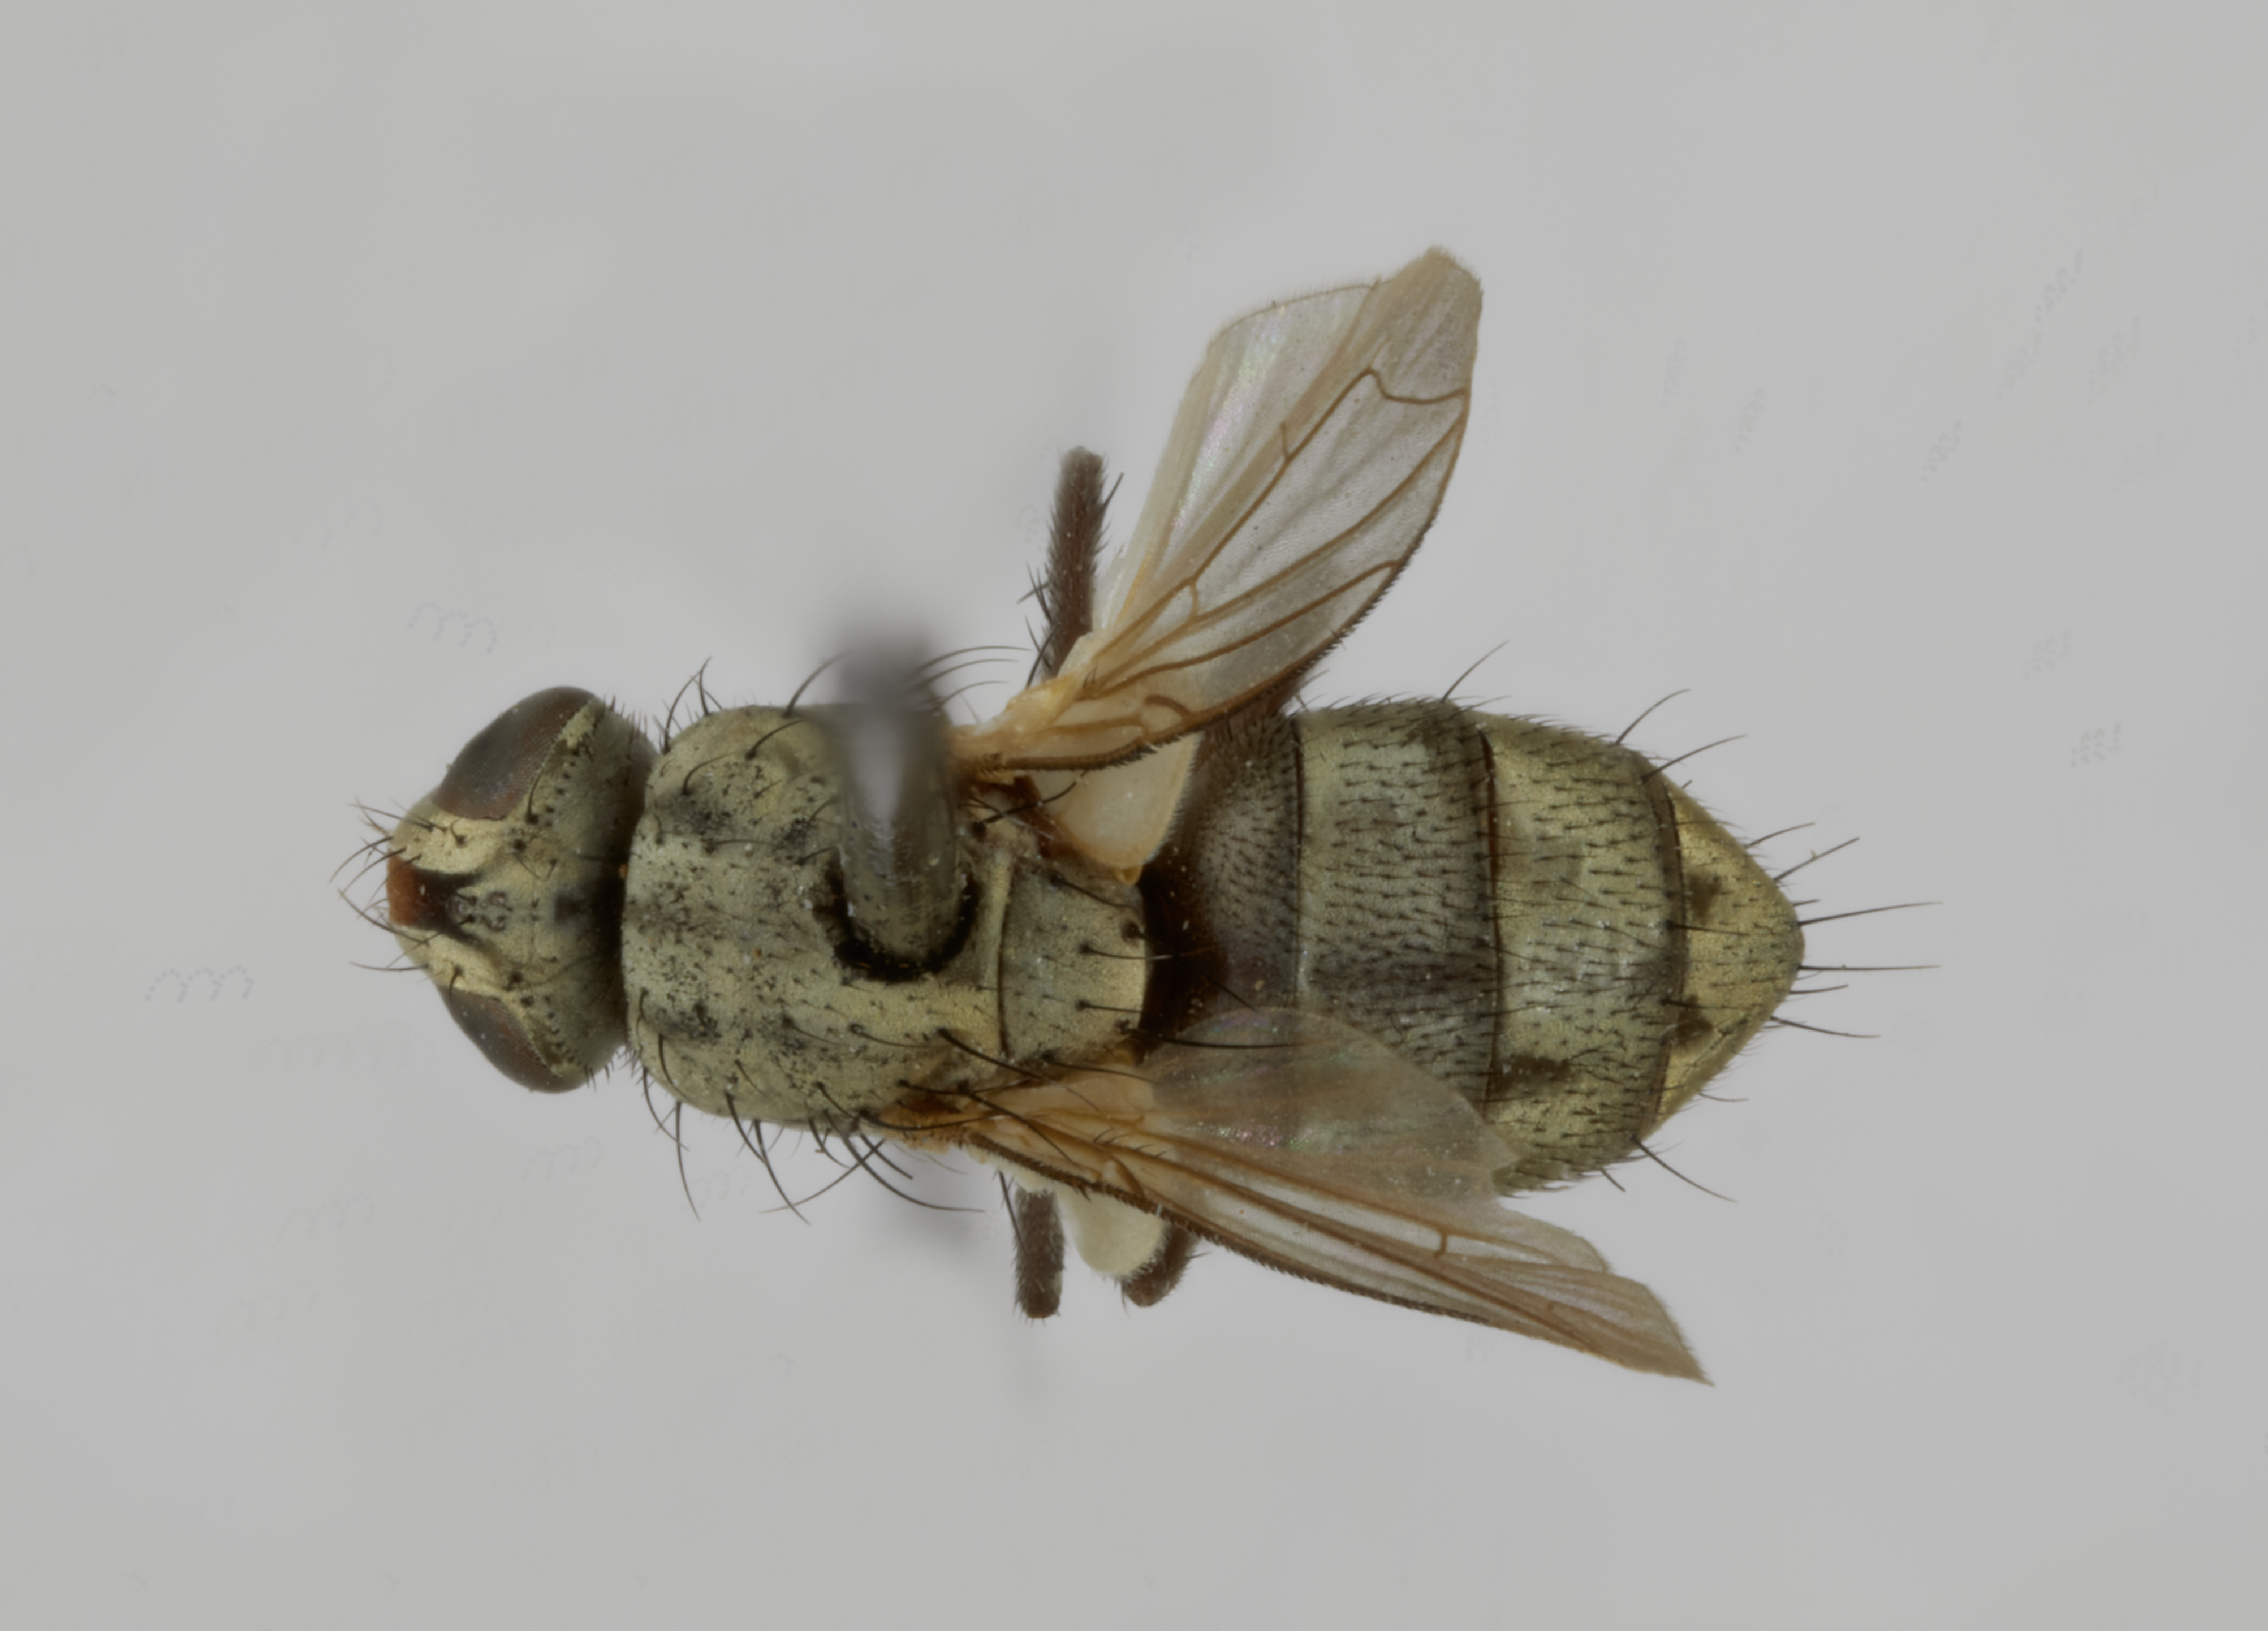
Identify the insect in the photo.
Sarcophagula peruana
